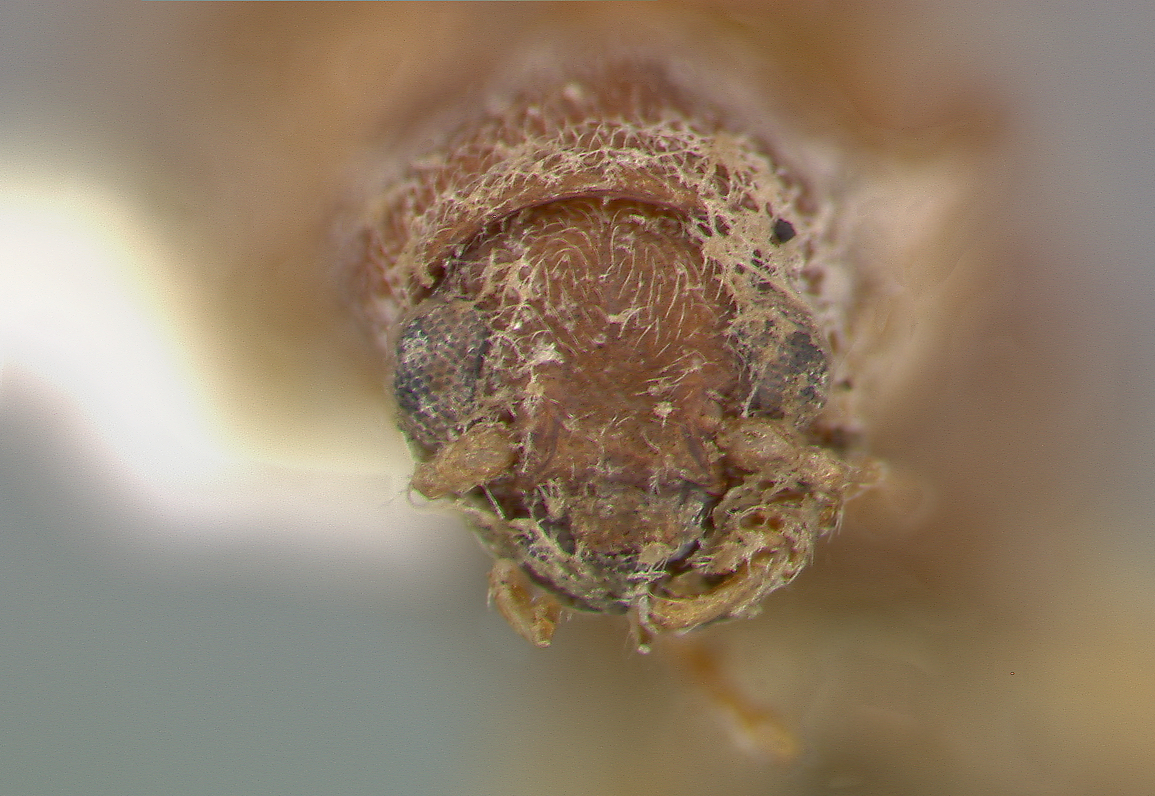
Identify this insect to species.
Xanthonia stevensi
